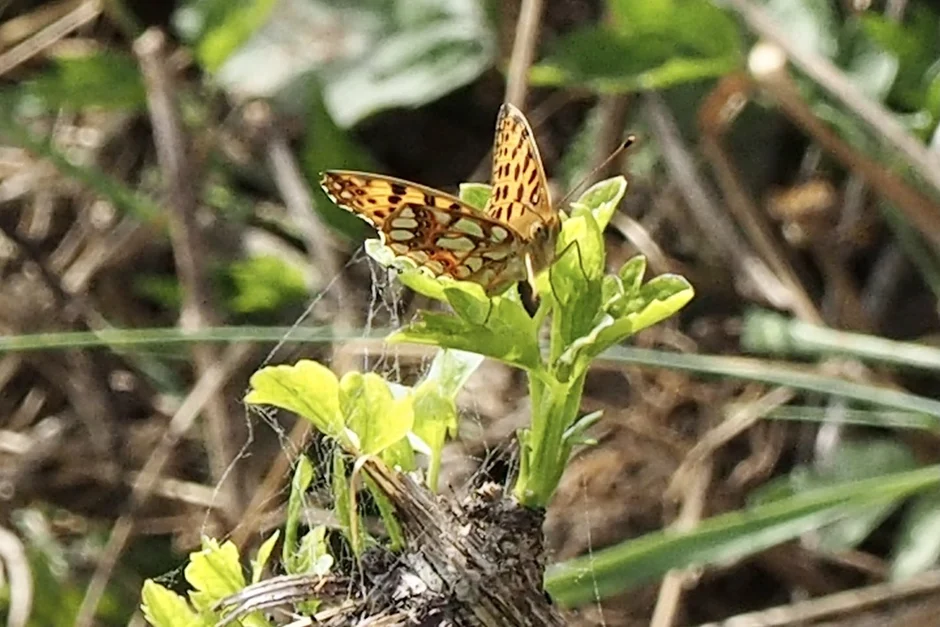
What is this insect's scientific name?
Issoria lathonia
